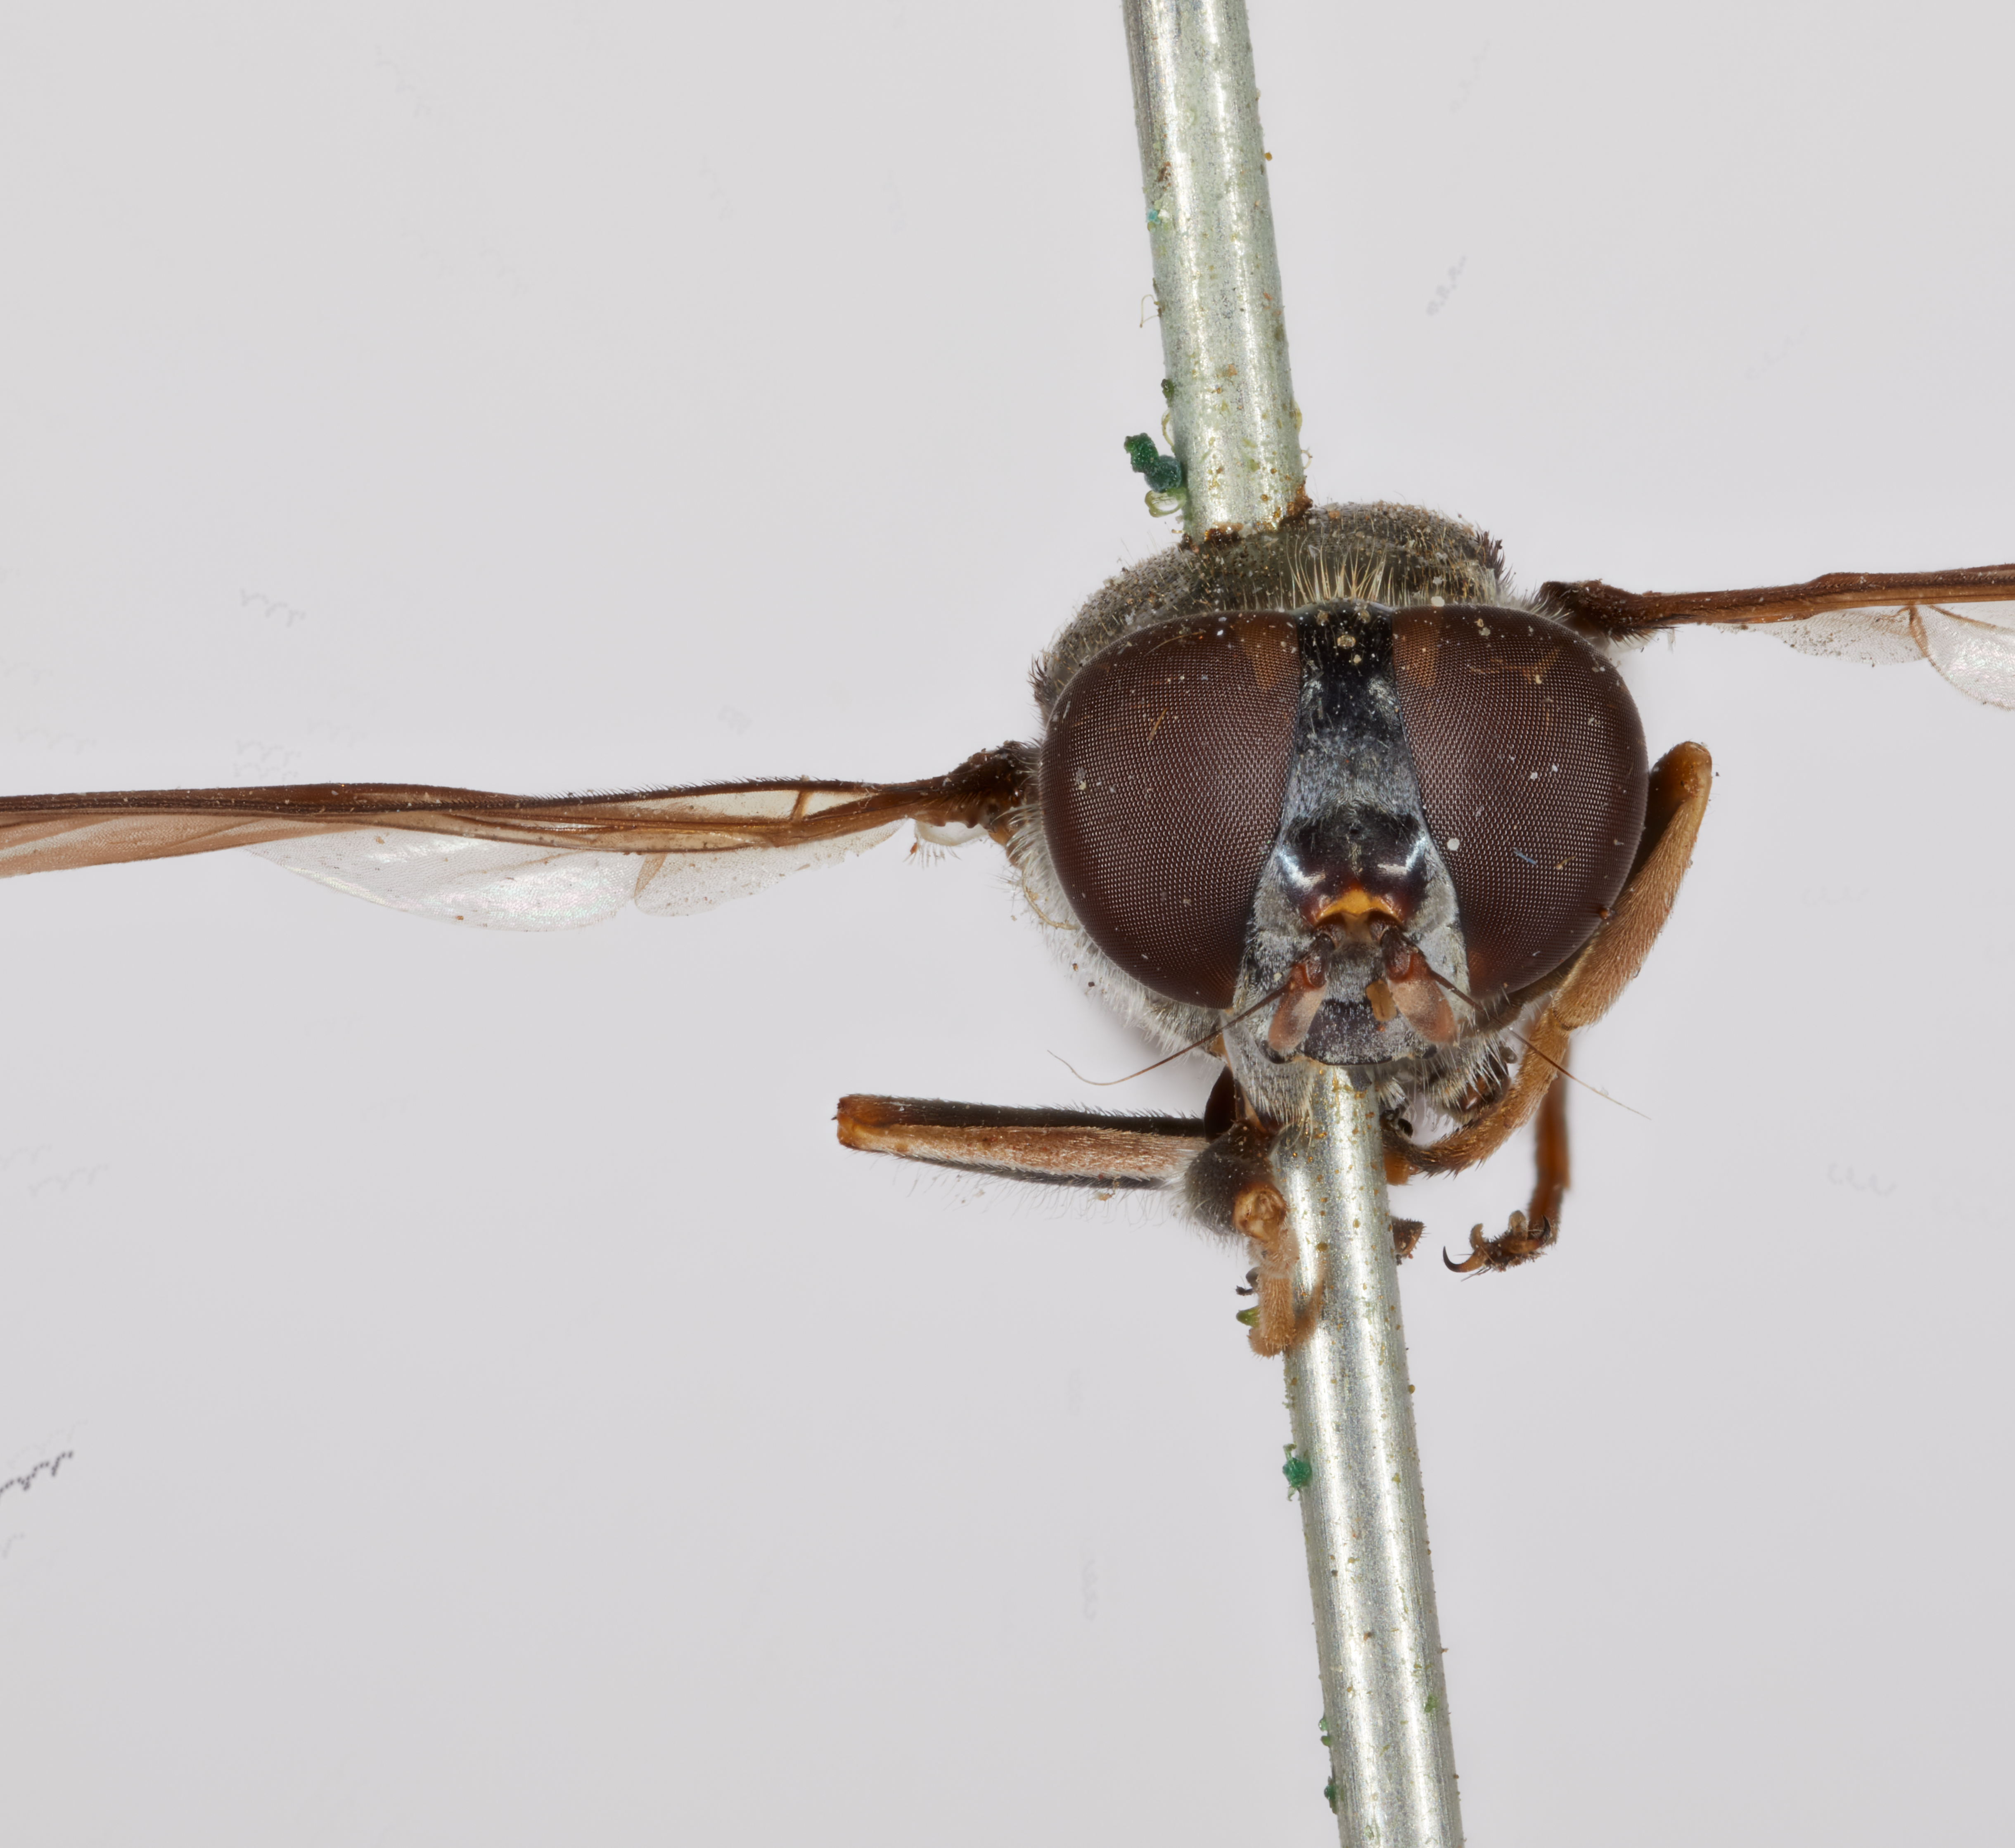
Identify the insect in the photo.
Xylota elongata
